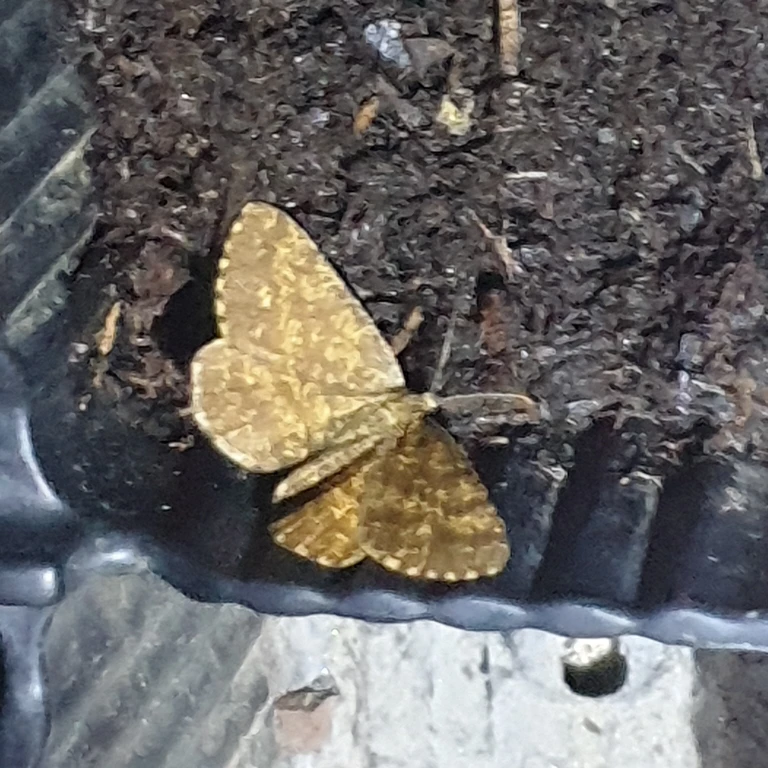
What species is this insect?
Ematurga atomaria
